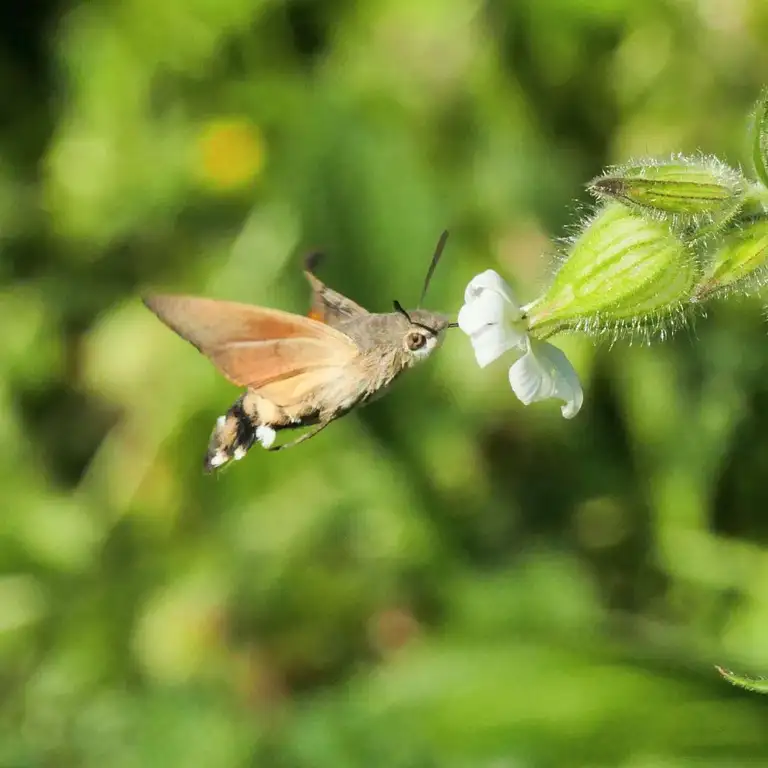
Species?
Macroglossum stellatarum
